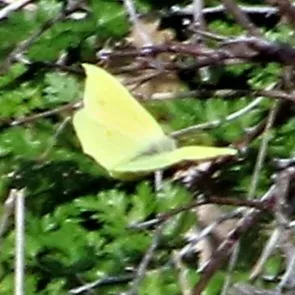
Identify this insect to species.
Gonepteryx rhamni
